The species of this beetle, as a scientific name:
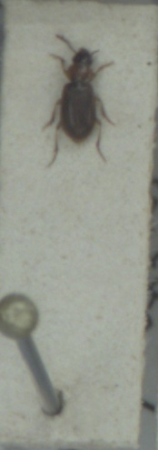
Acupalpus dubius
